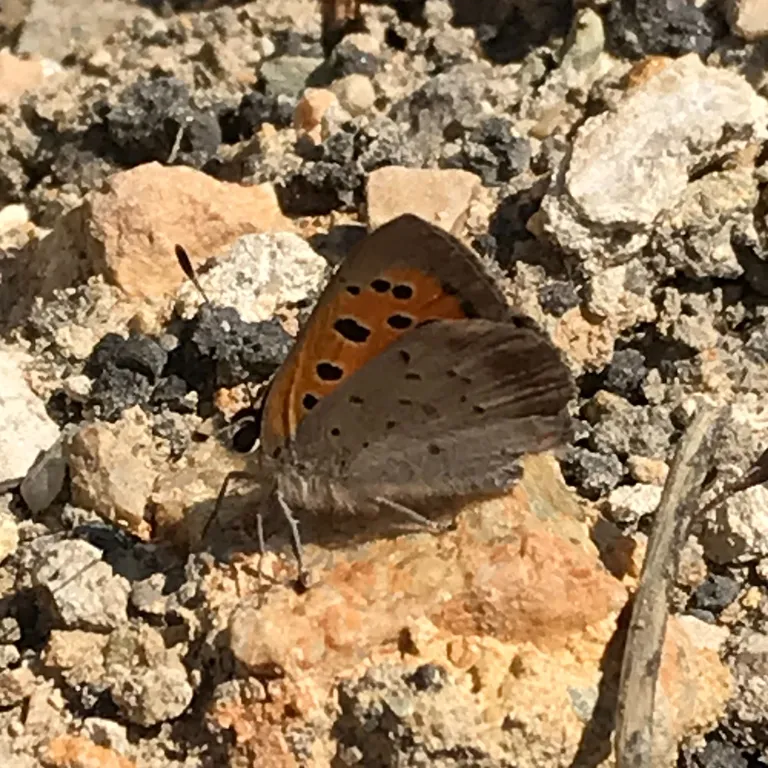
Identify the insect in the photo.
Lycaena phlaeas
